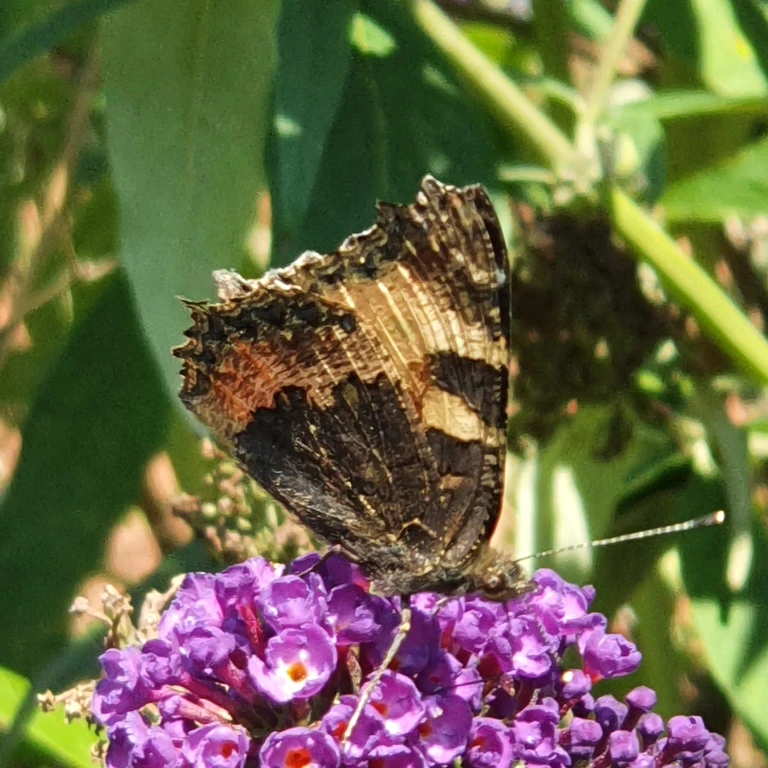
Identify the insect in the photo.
Aglais urticae
